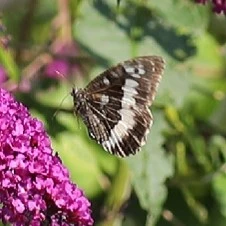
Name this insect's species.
Brintesia circe
